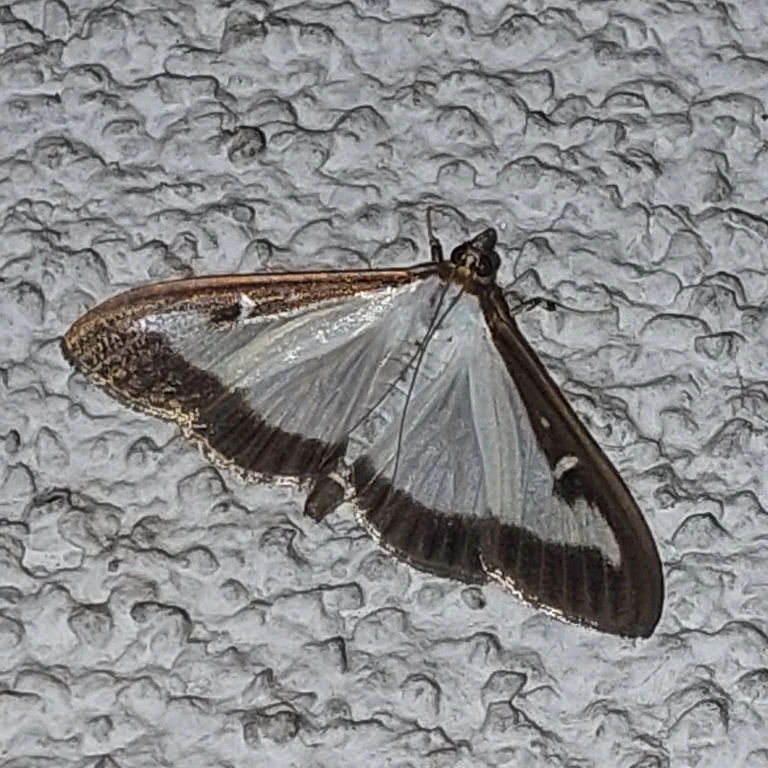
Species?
Cydalima perspectalis
